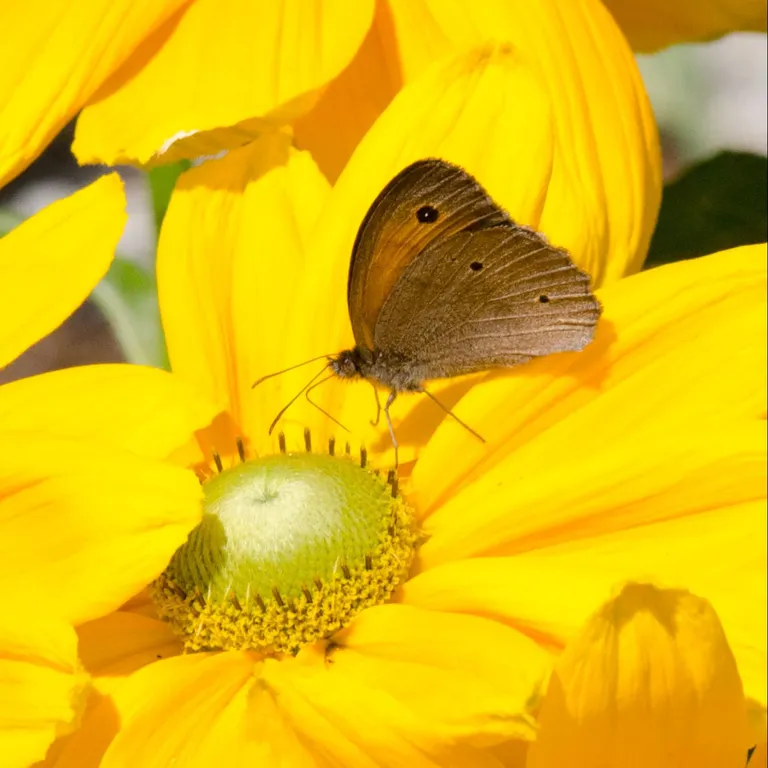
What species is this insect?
Maniola jurtina
